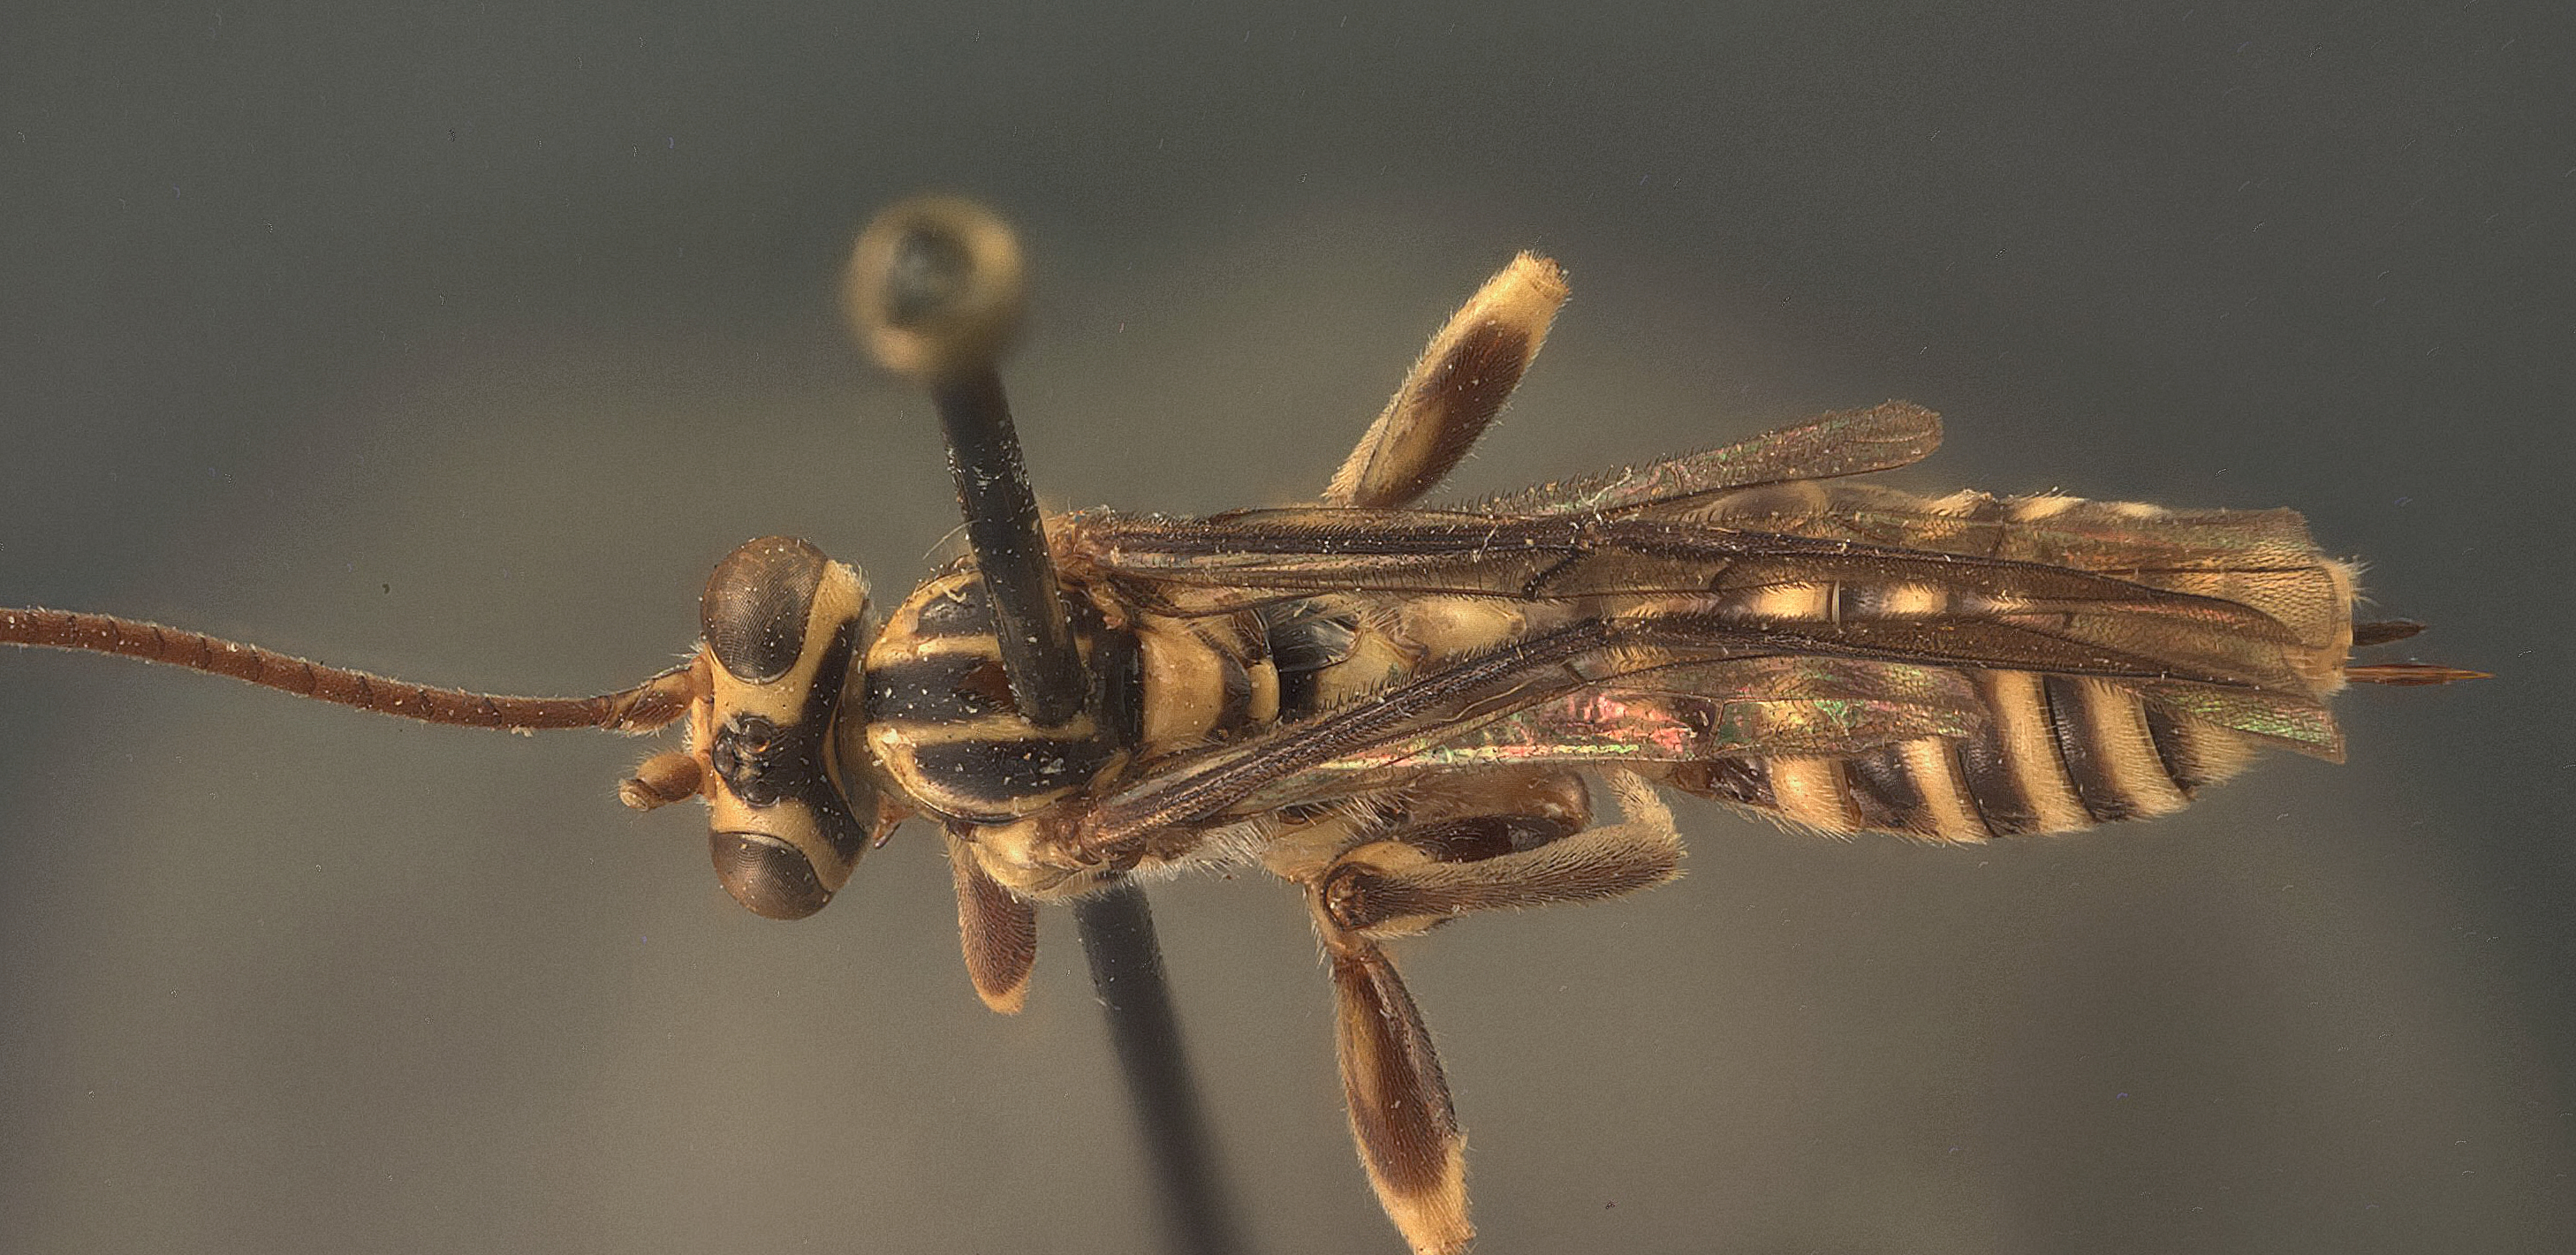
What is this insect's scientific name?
Theronia scutellata
